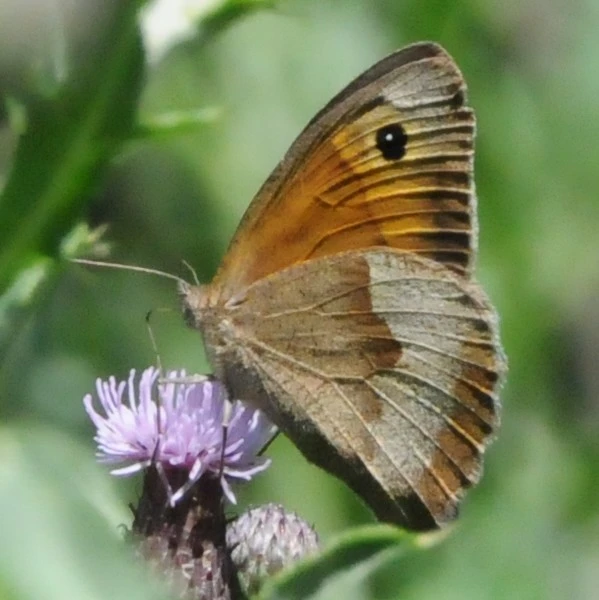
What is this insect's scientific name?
Maniola jurtina
